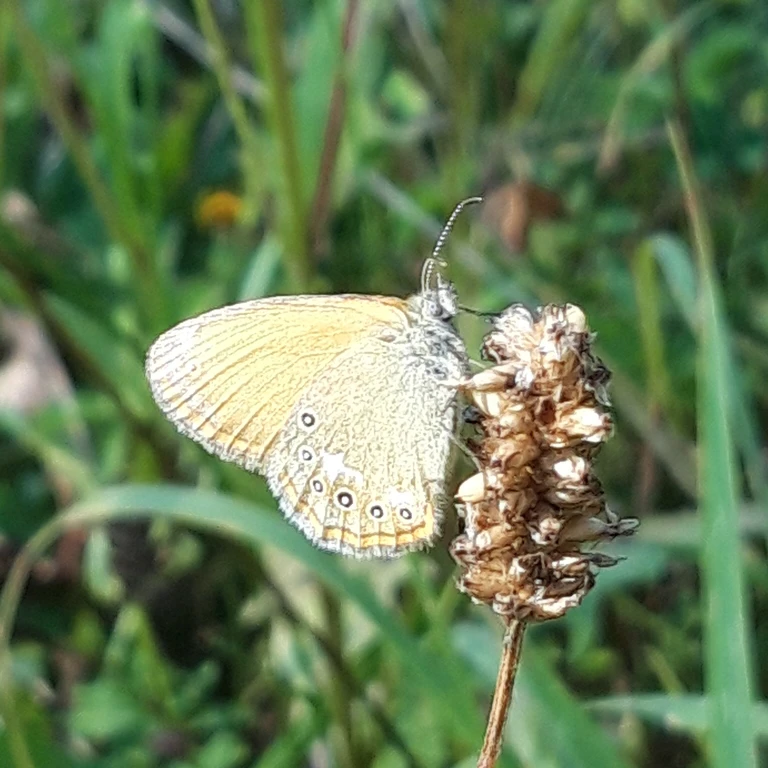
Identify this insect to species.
Coenonympha glycerion (also Coenonympha iphis)
